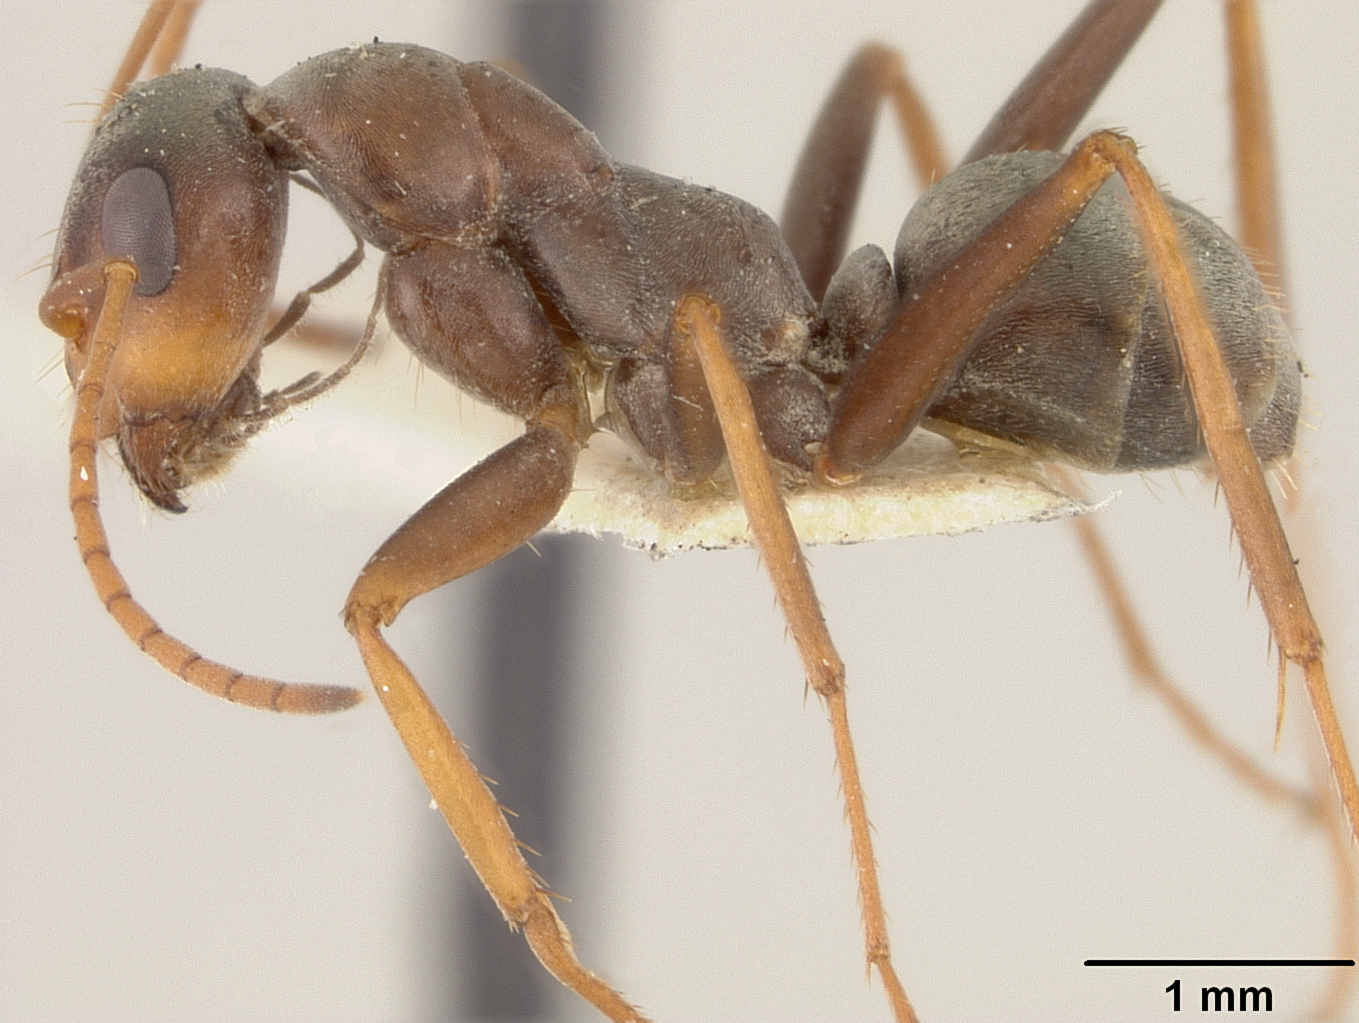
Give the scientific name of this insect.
Formica moki
